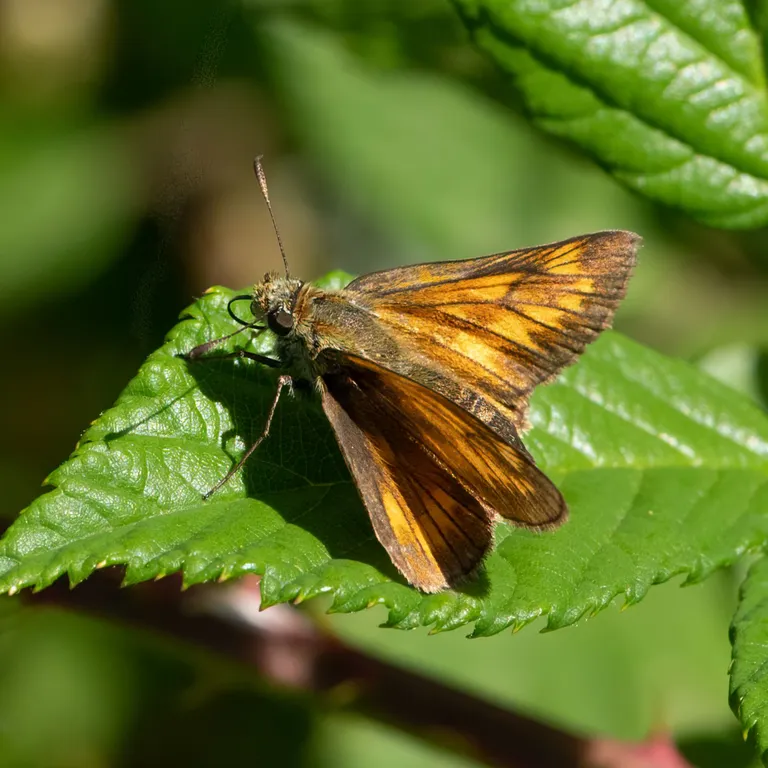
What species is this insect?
Ochlodes sylvanus (also Ochlodes venata)
